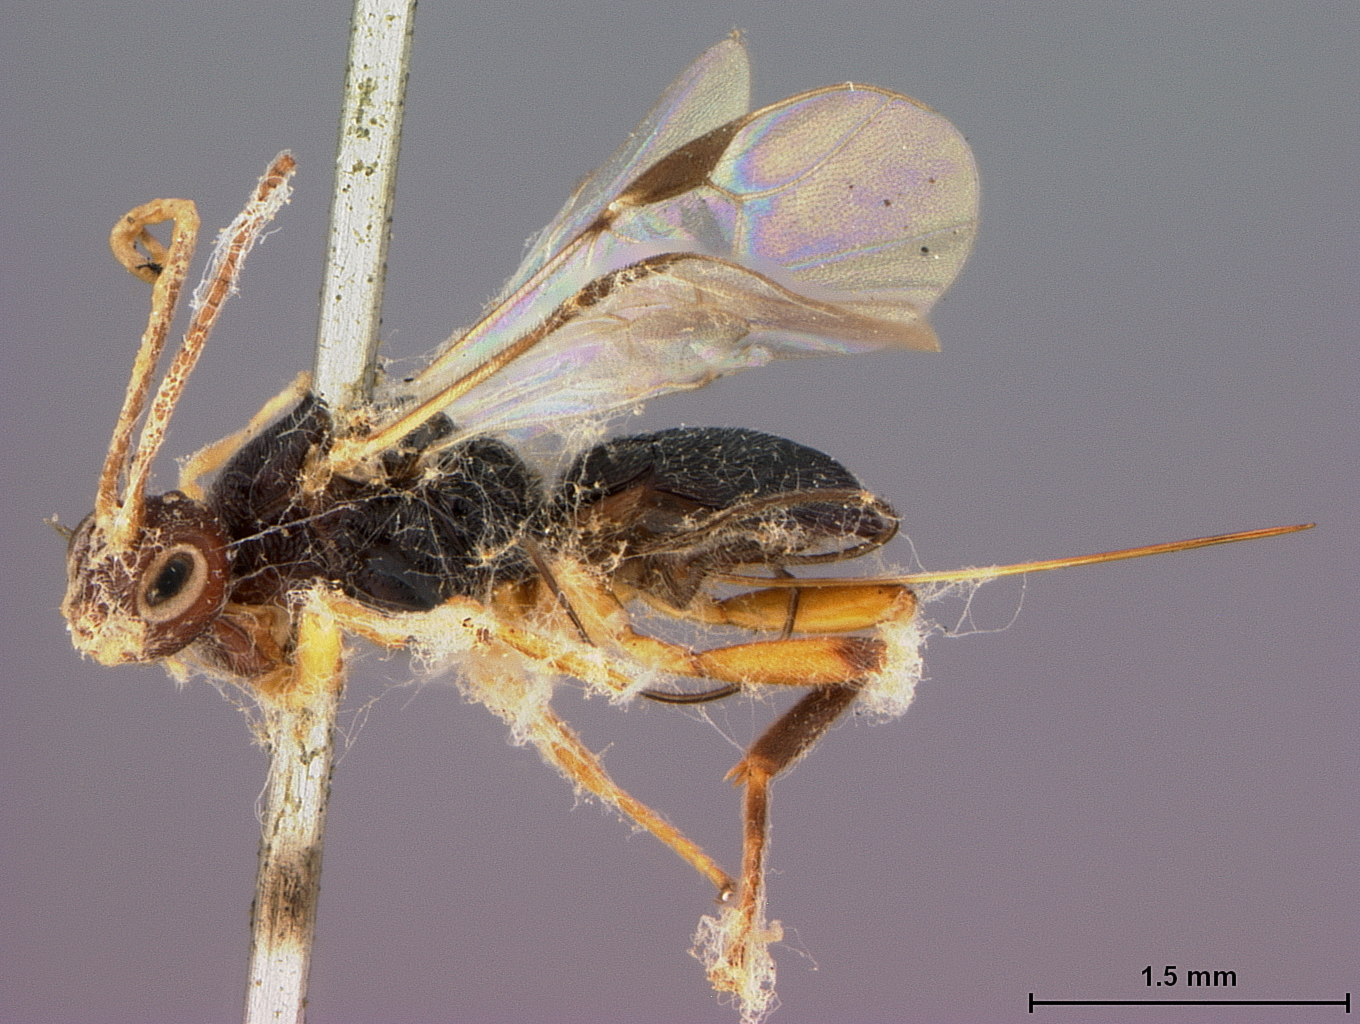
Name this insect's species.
Triaspis curculionis
